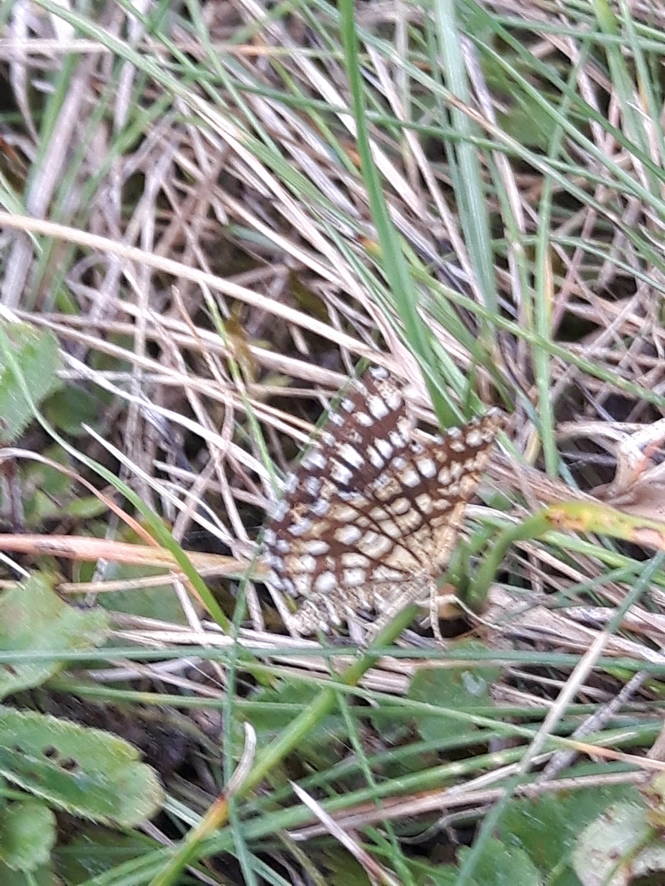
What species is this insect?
Chiasmia clathrata
